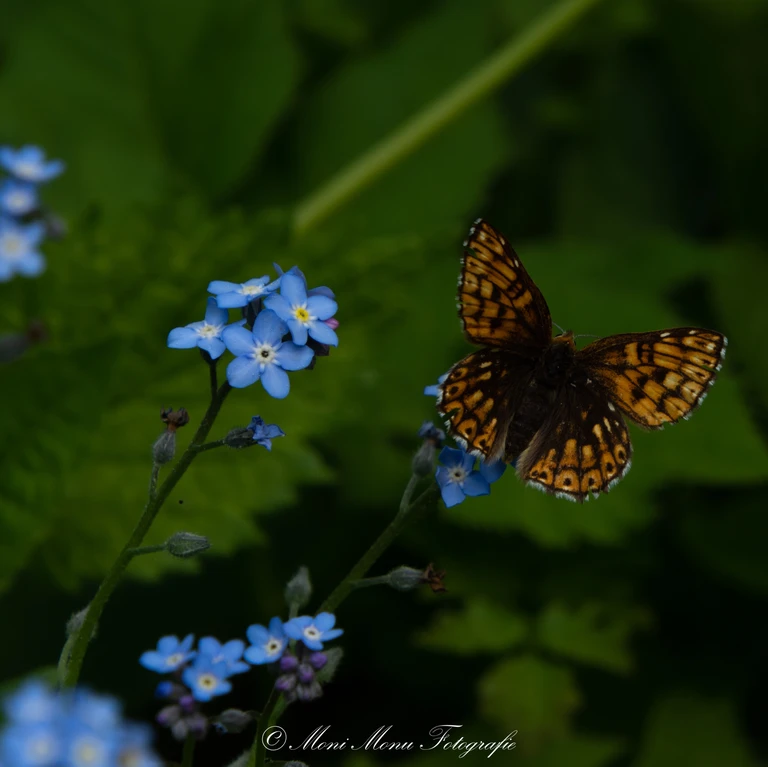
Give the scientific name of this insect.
Hamearis lucina
